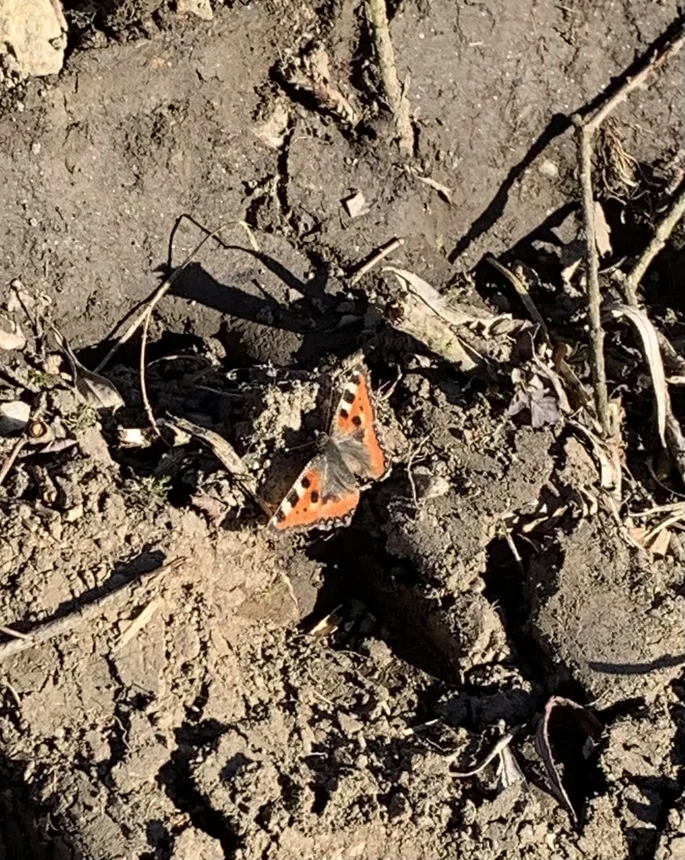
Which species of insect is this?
Aglais urticae
